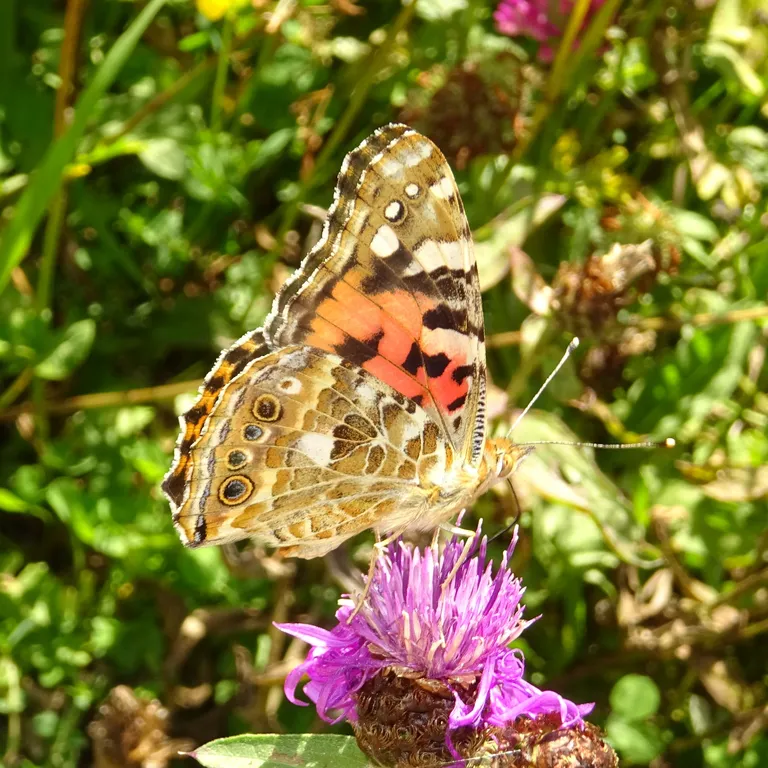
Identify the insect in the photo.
Vanessa cardui
